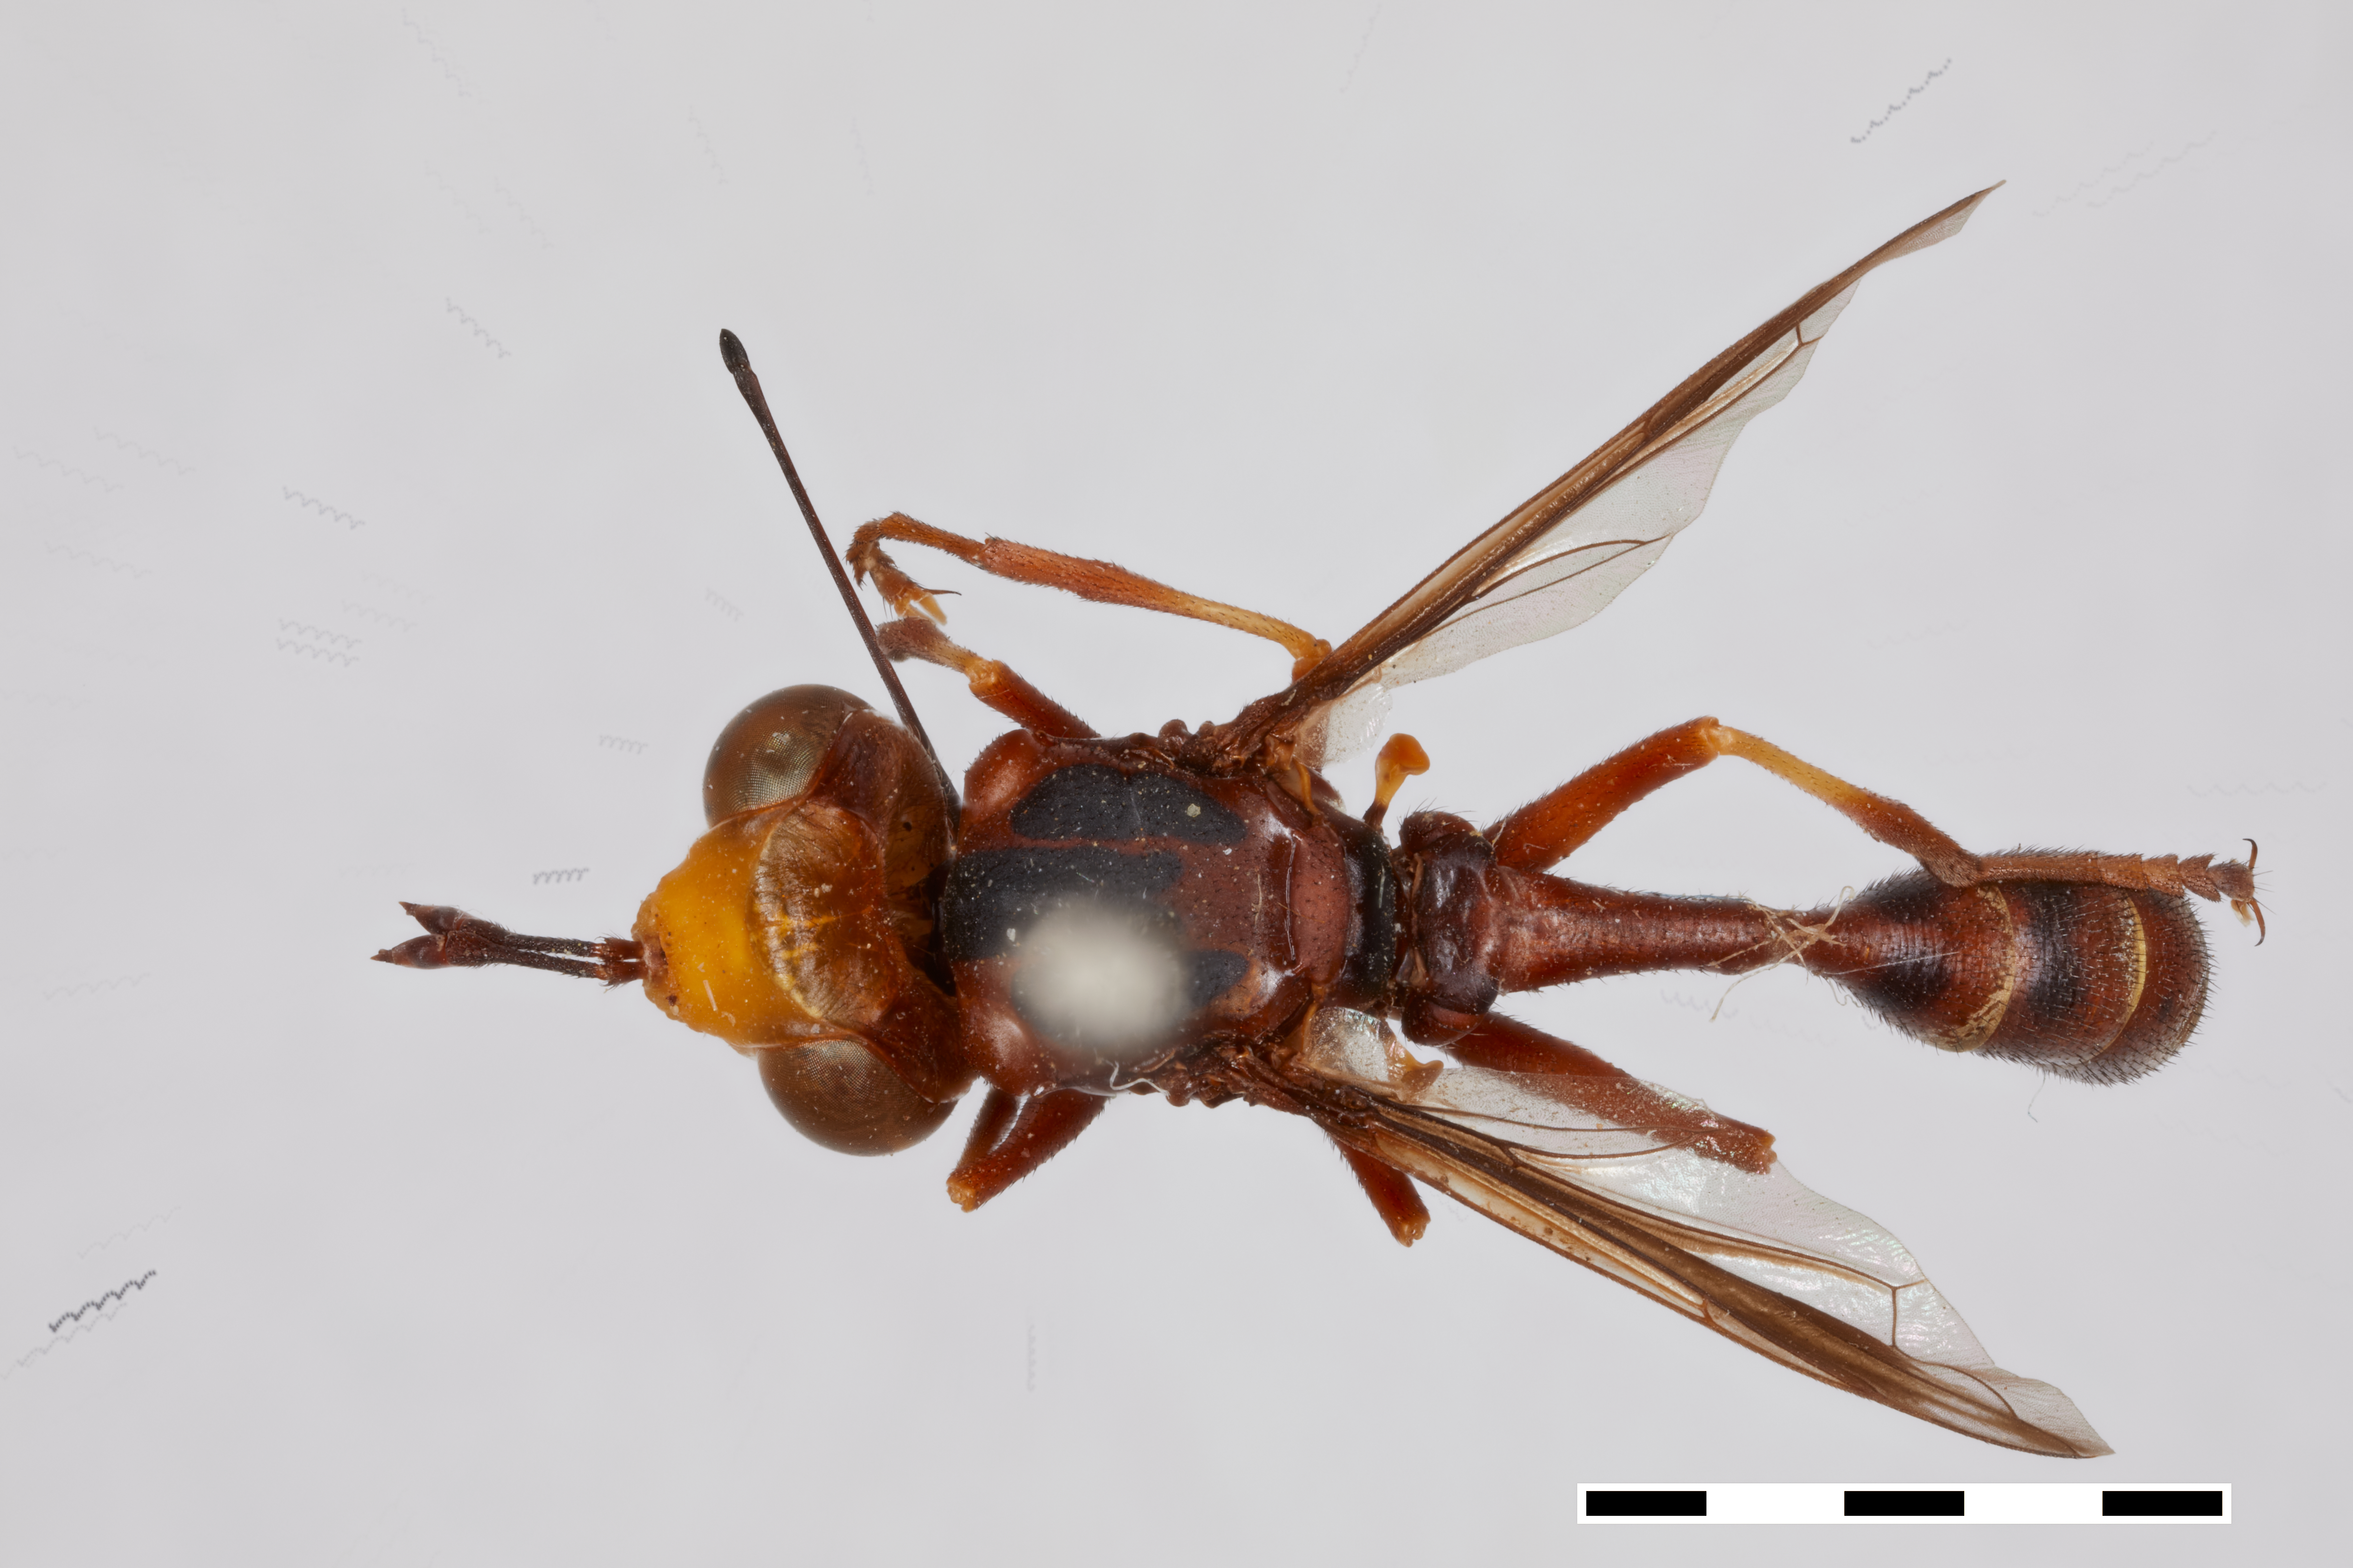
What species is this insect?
Physocephala maculigera
